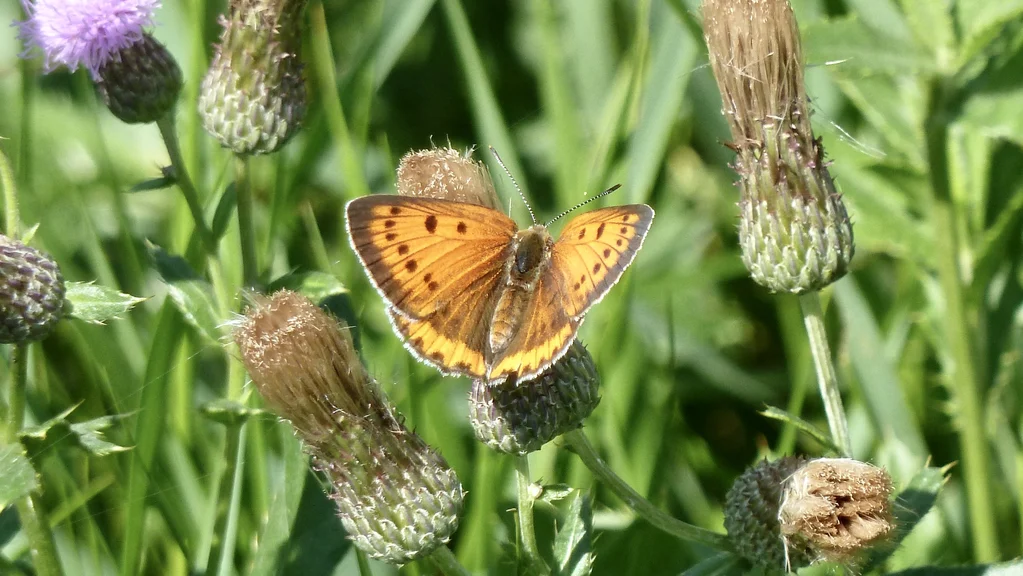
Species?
Lycaena dispar
